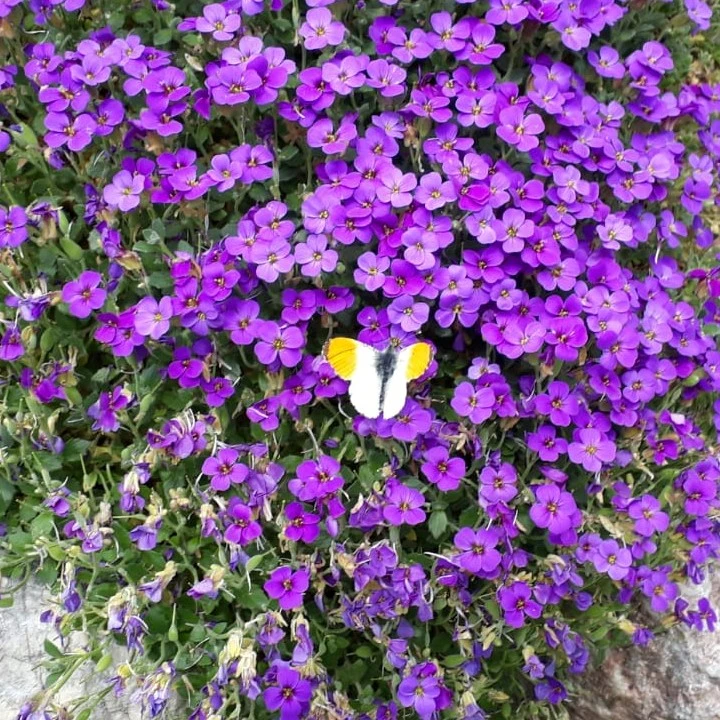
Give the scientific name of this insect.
Anthocharis cardamines
